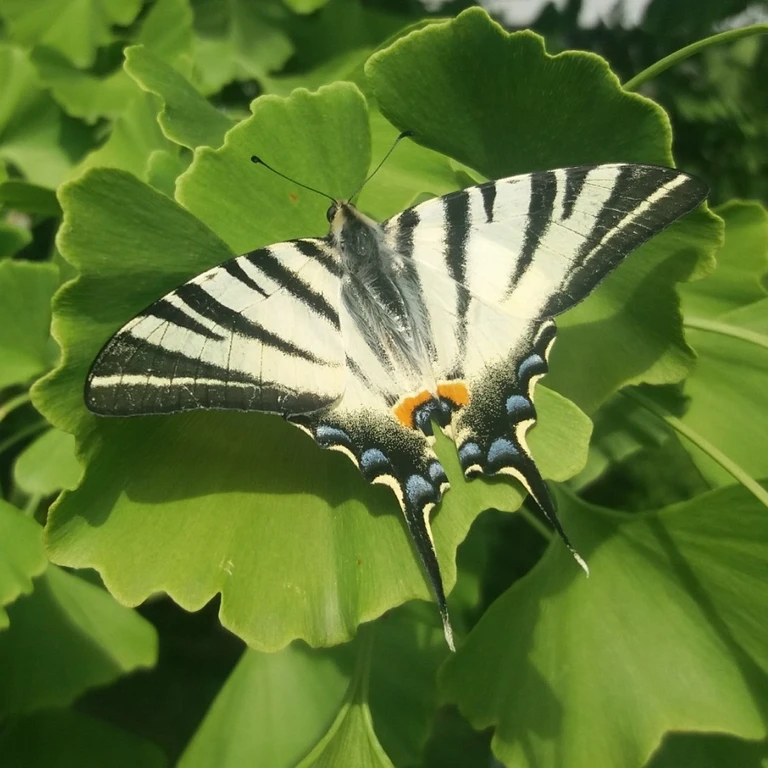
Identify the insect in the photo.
Iphiclides podalirius
